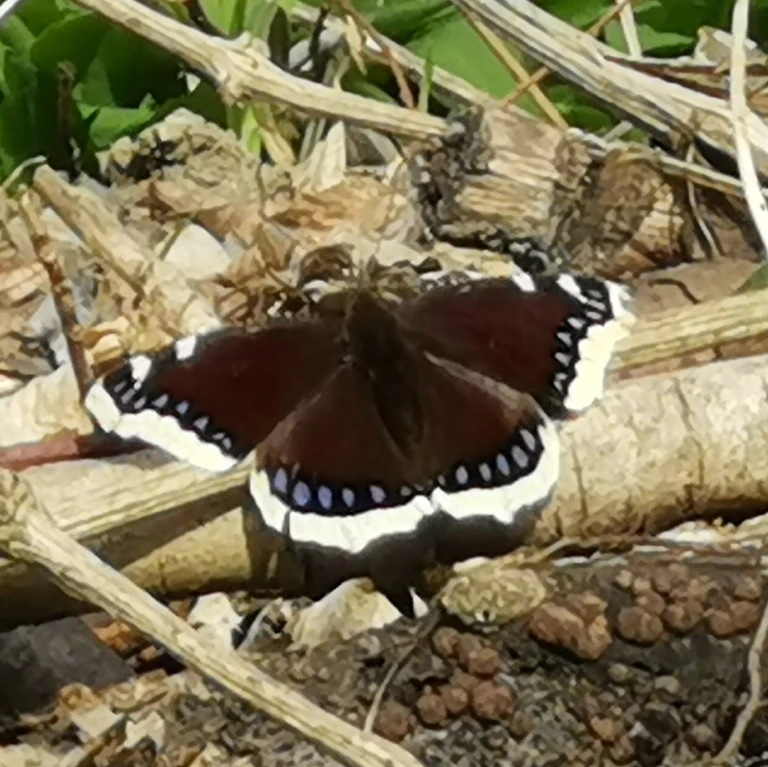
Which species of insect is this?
Nymphalis antiopa
